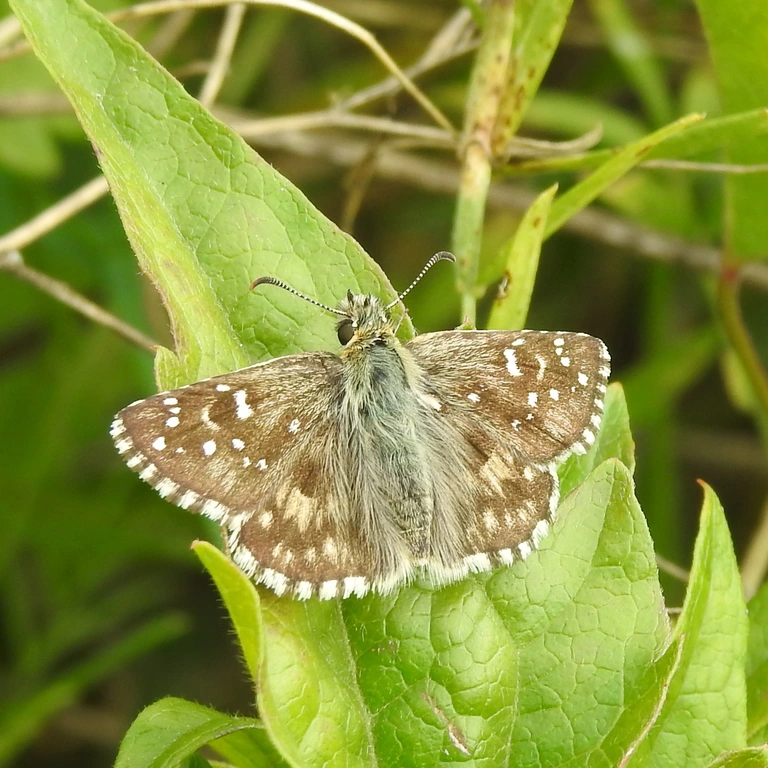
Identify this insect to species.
Pyrgus armoricanus
